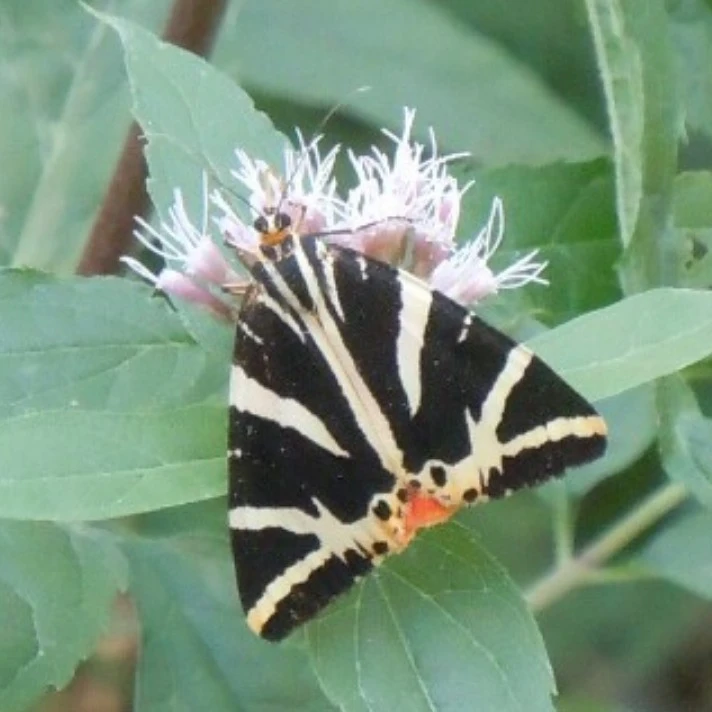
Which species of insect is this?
Euplagia quadripunctaria
